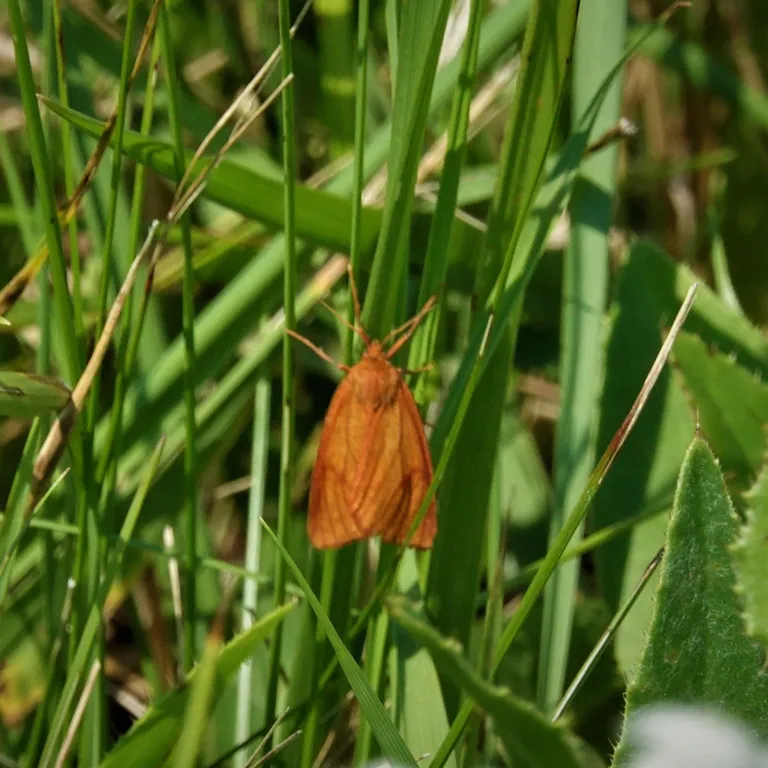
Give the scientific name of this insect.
Diacrisia sannio
